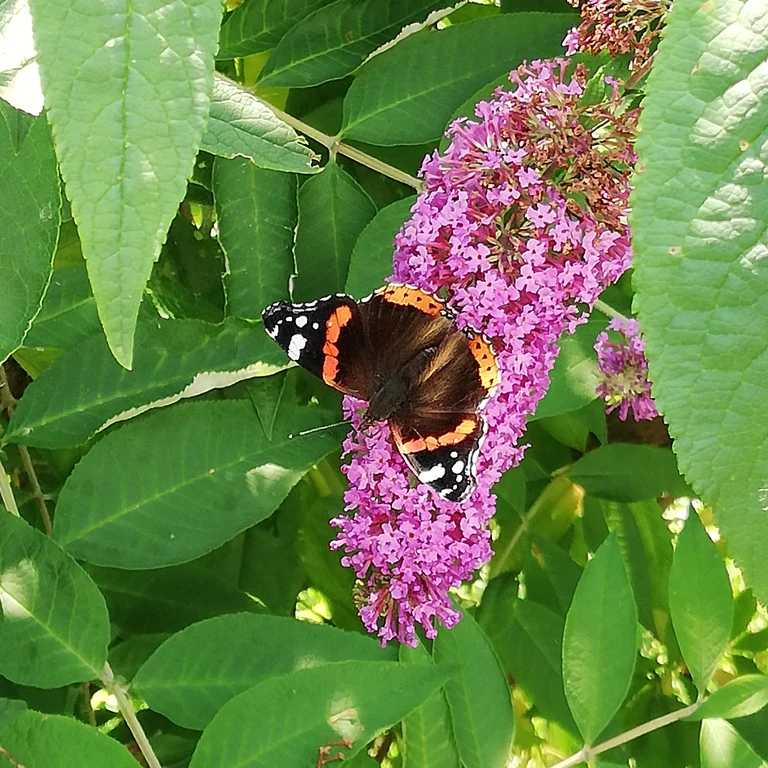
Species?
Vanessa atalanta
